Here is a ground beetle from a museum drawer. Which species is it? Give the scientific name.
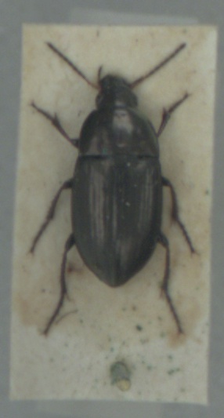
Amara aenea
